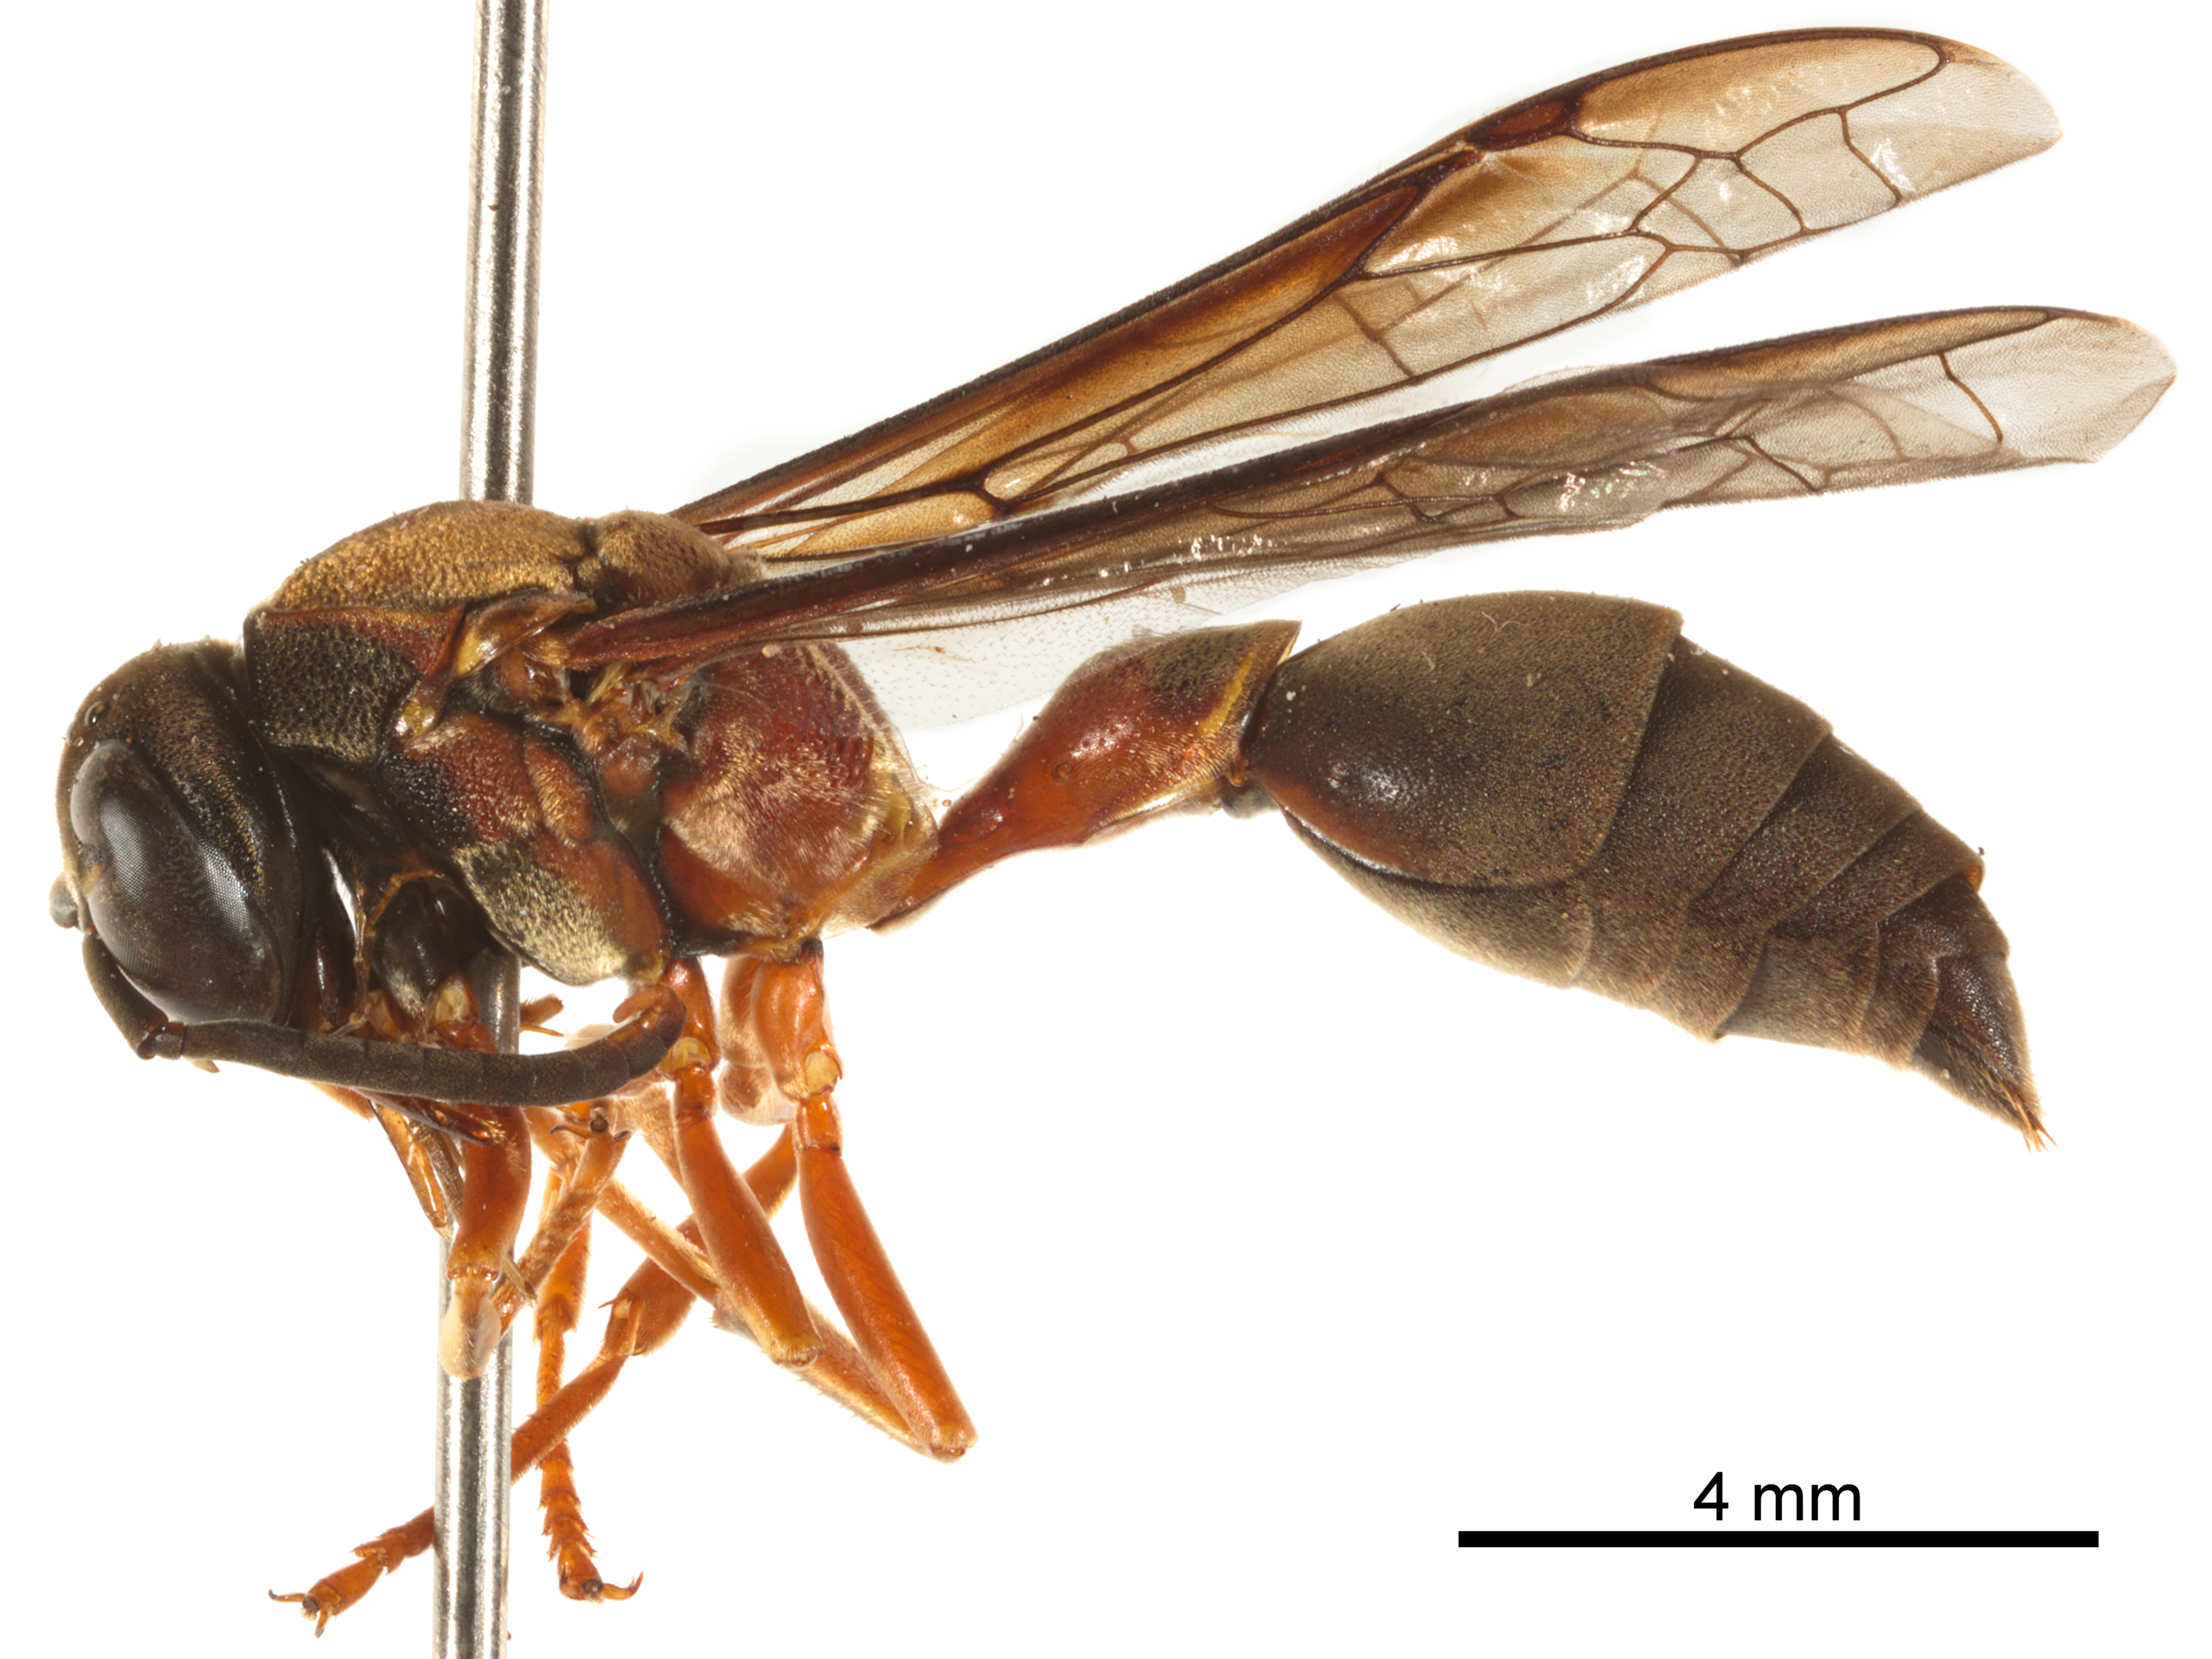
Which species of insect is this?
Montezumia nigriceps
